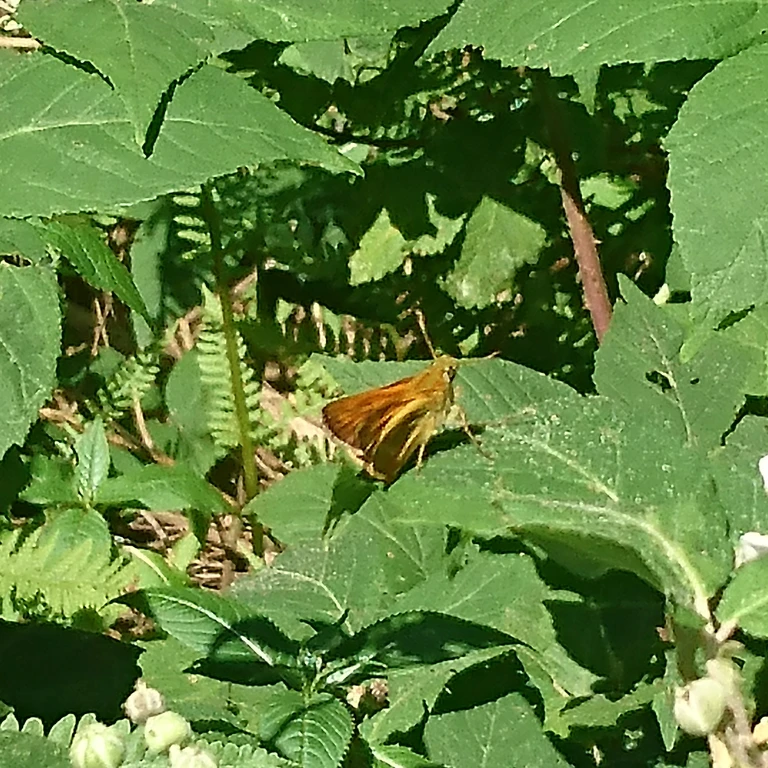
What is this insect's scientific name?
Ochlodes sylvanus (also Ochlodes venata)
